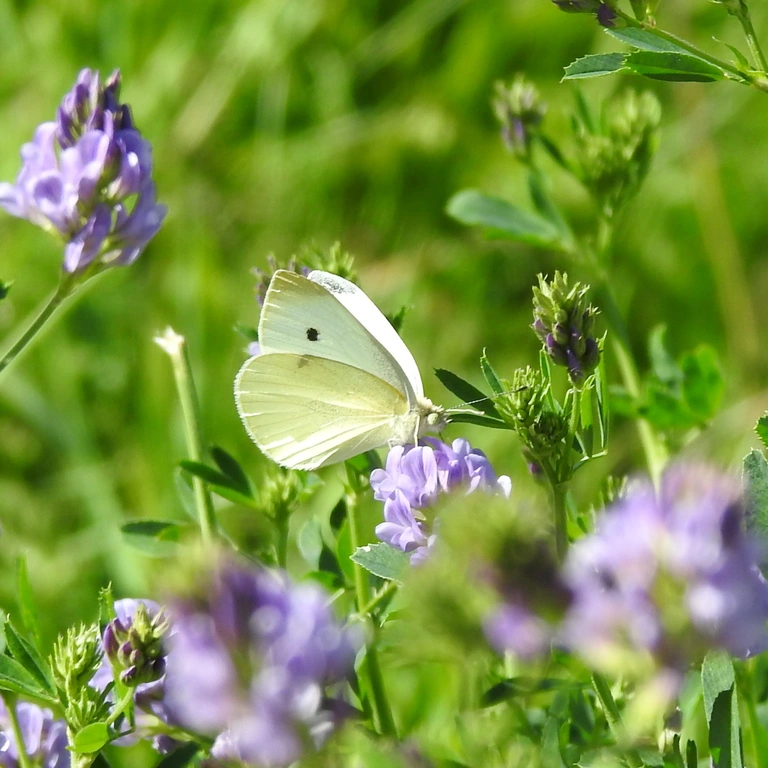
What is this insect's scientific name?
Pieris rapae
